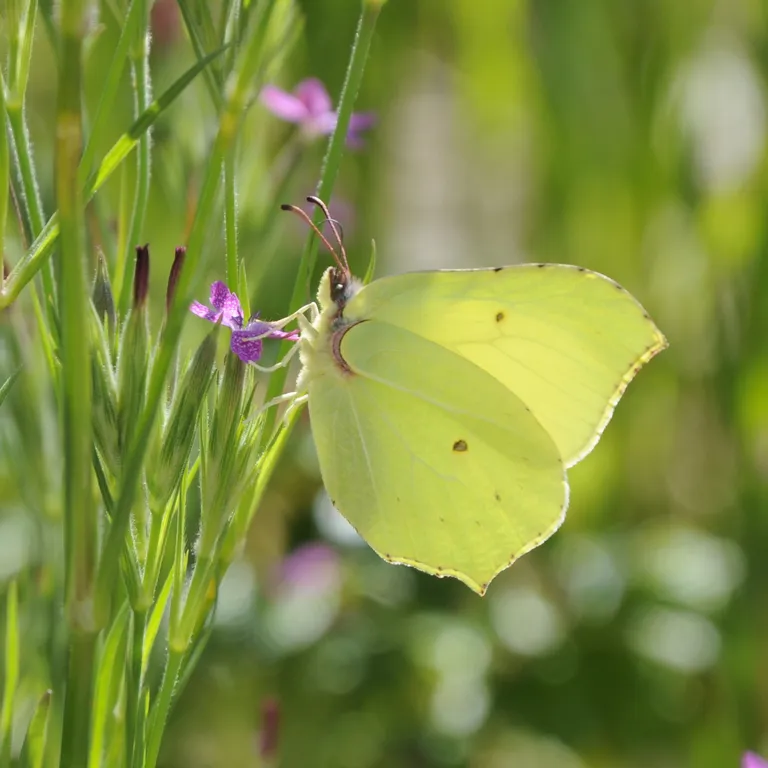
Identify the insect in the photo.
Gonepteryx rhamni
